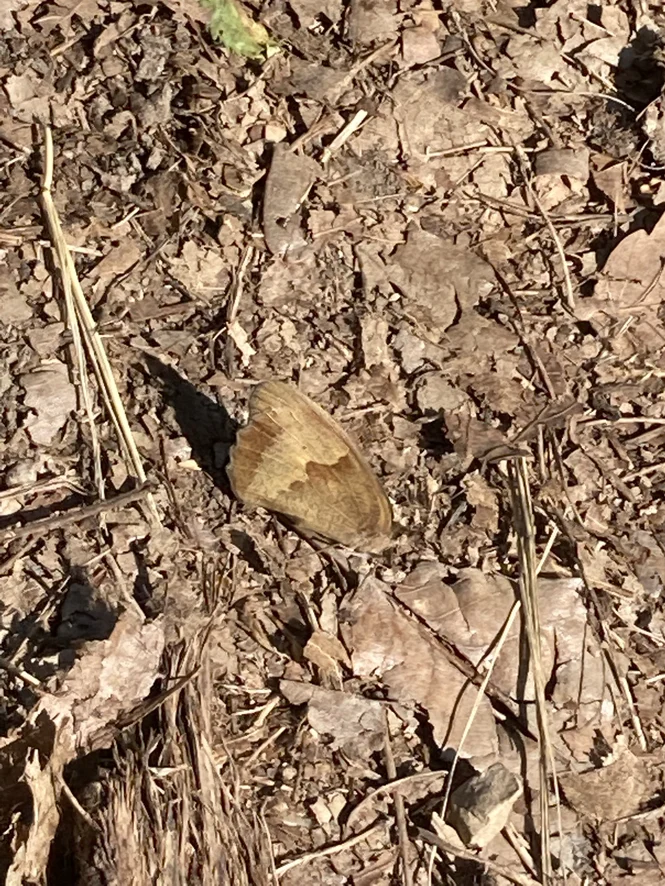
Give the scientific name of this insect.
Maniola jurtina
